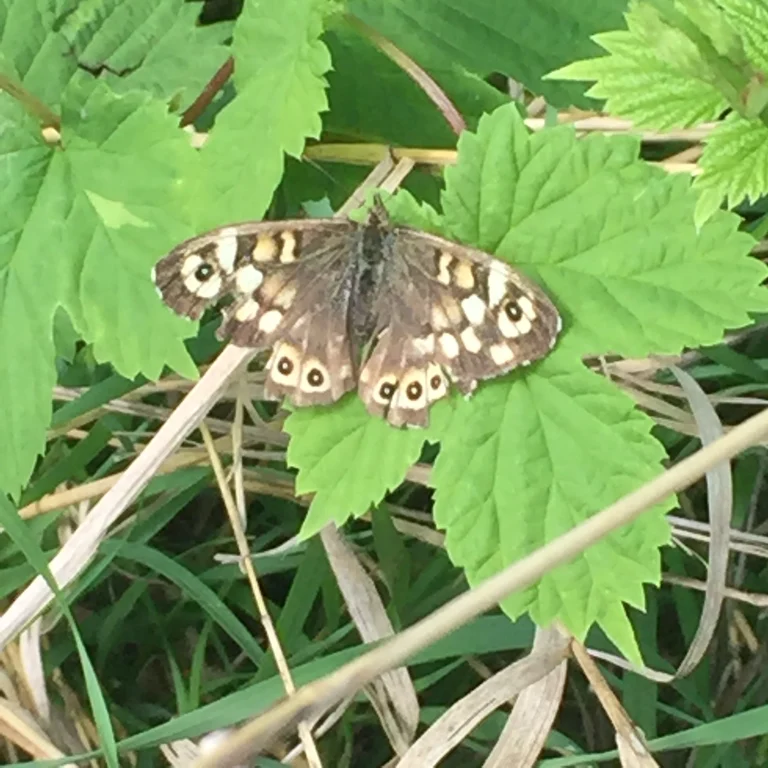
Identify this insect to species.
Pararge aegeria
